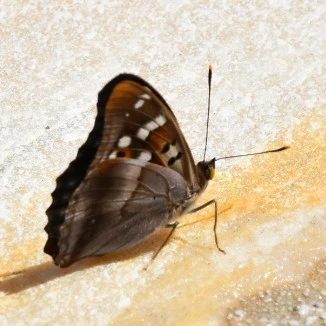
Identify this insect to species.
Apatura ilia
